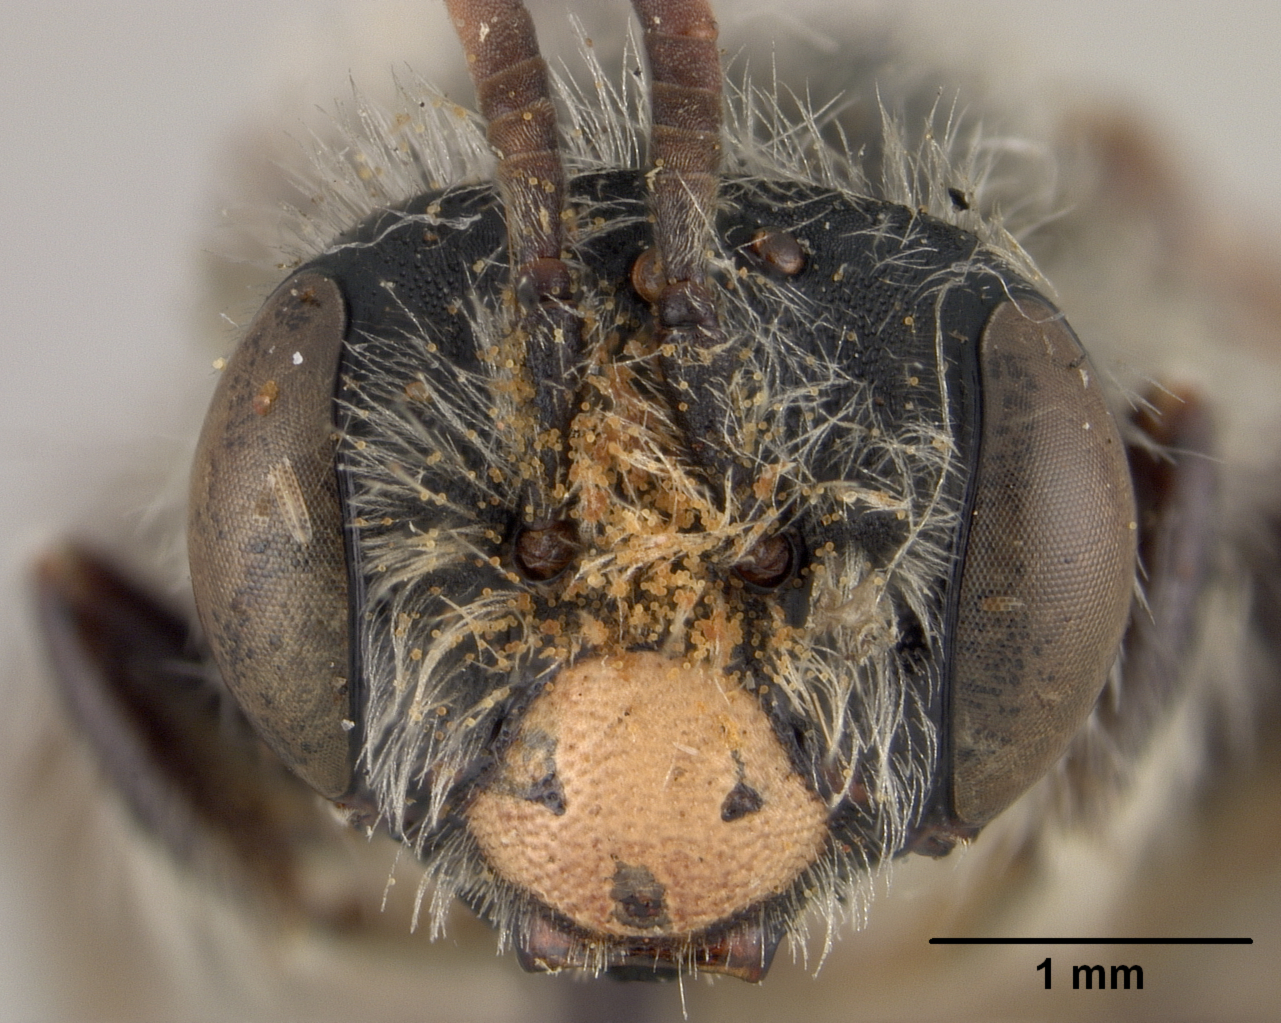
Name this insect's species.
Andrena berkeleyi
